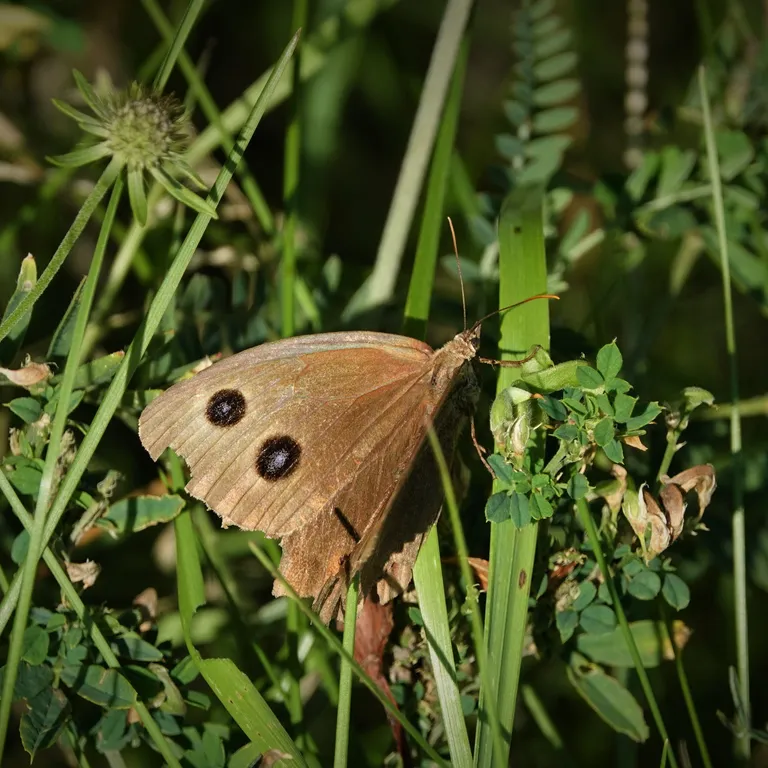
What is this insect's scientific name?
Minois dryas
